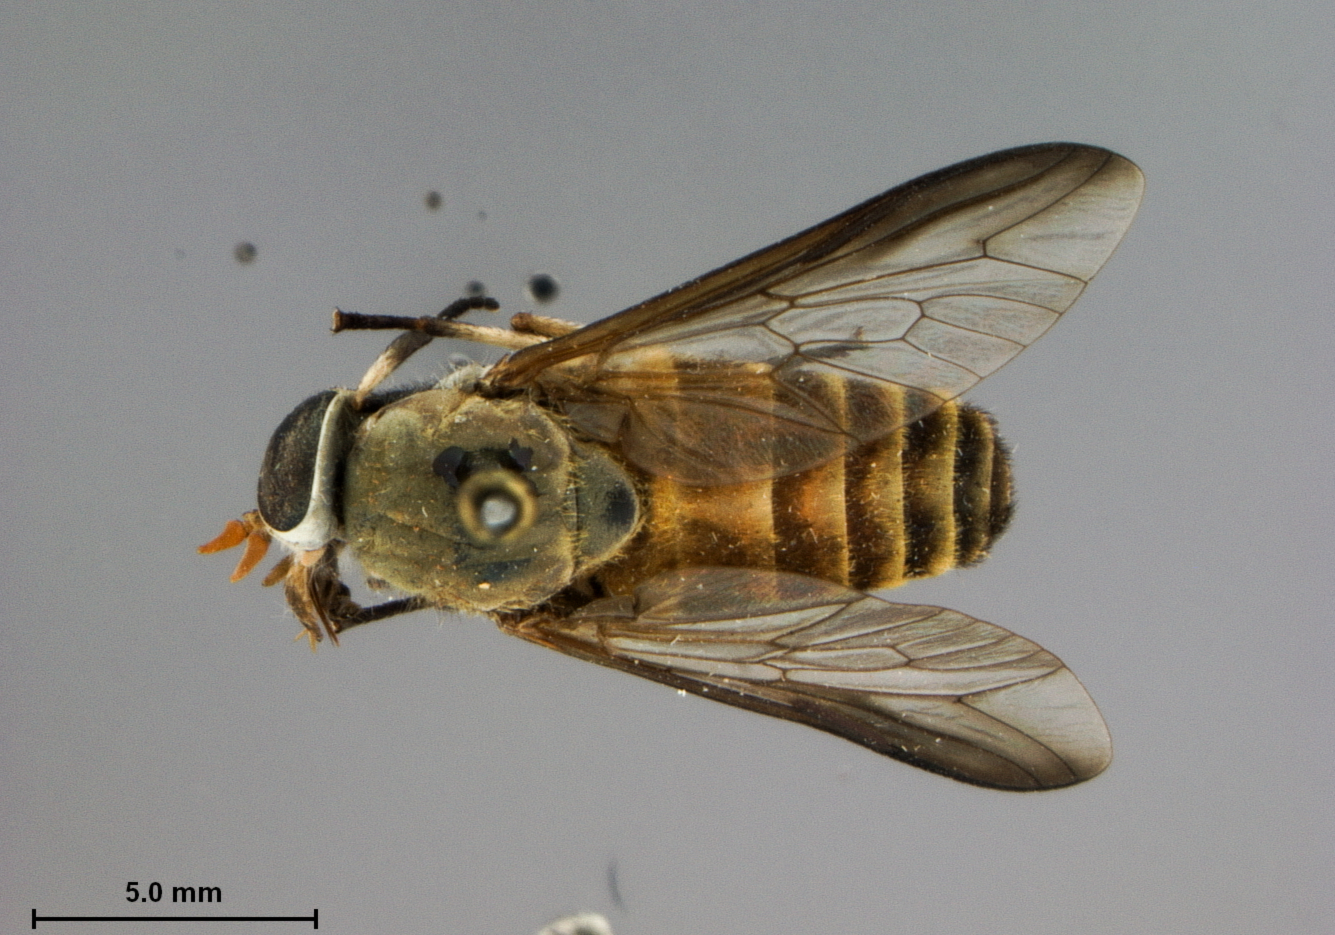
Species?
Tabanus anabates
